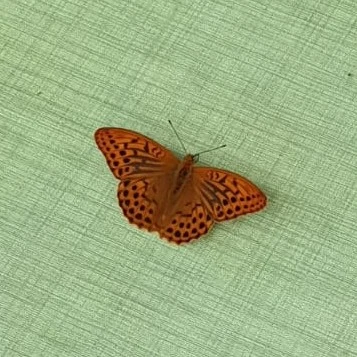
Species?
Argynnis paphia
